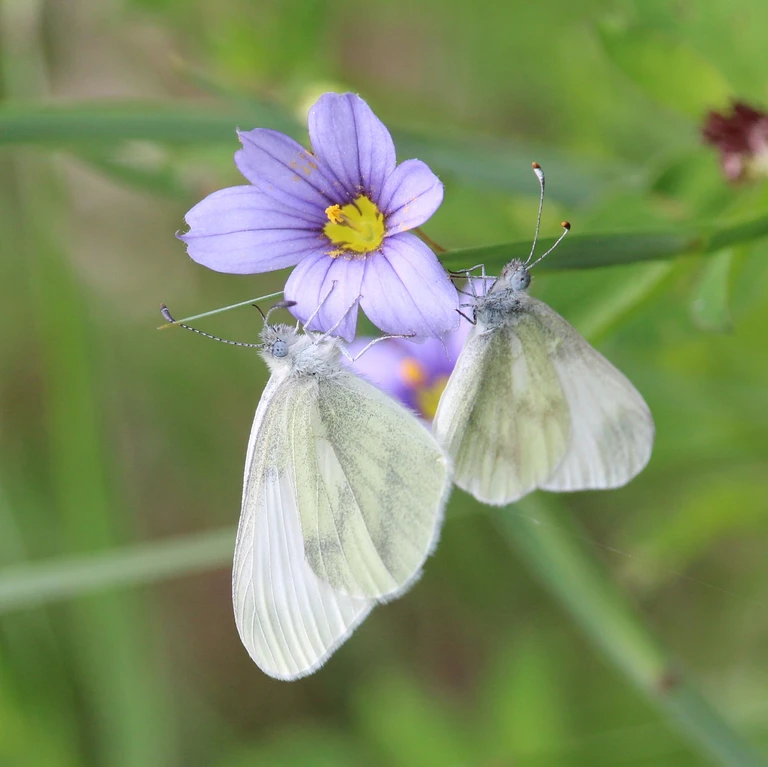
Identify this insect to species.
Leptidea sinapis/juvernica
